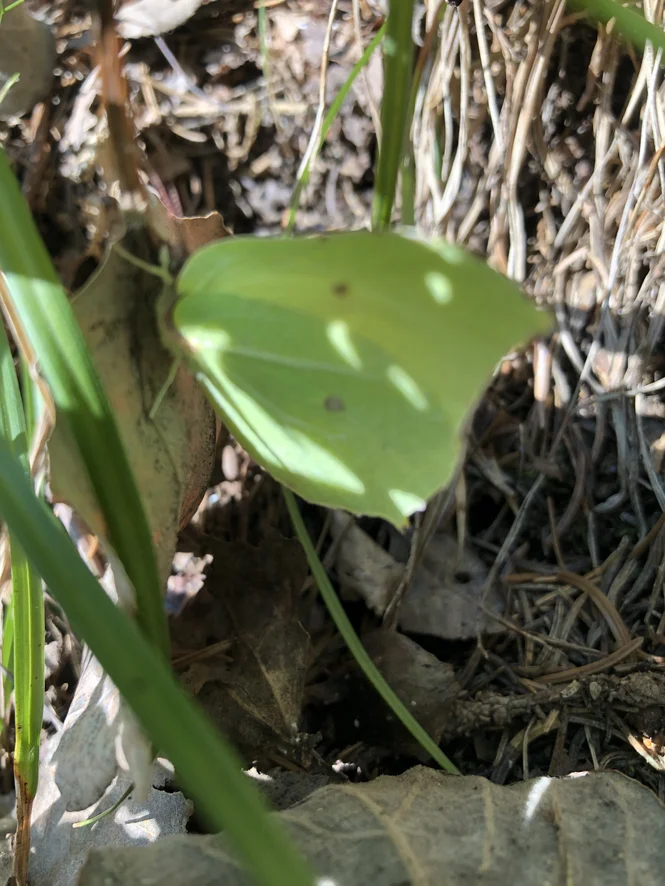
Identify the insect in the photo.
Gonepteryx rhamni
